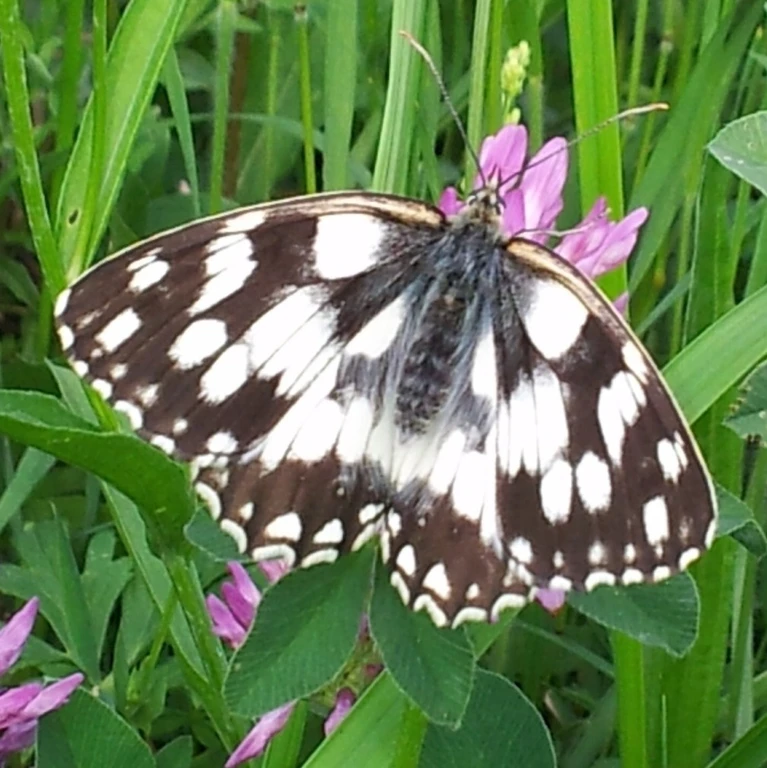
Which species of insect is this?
Melanargia galathea
